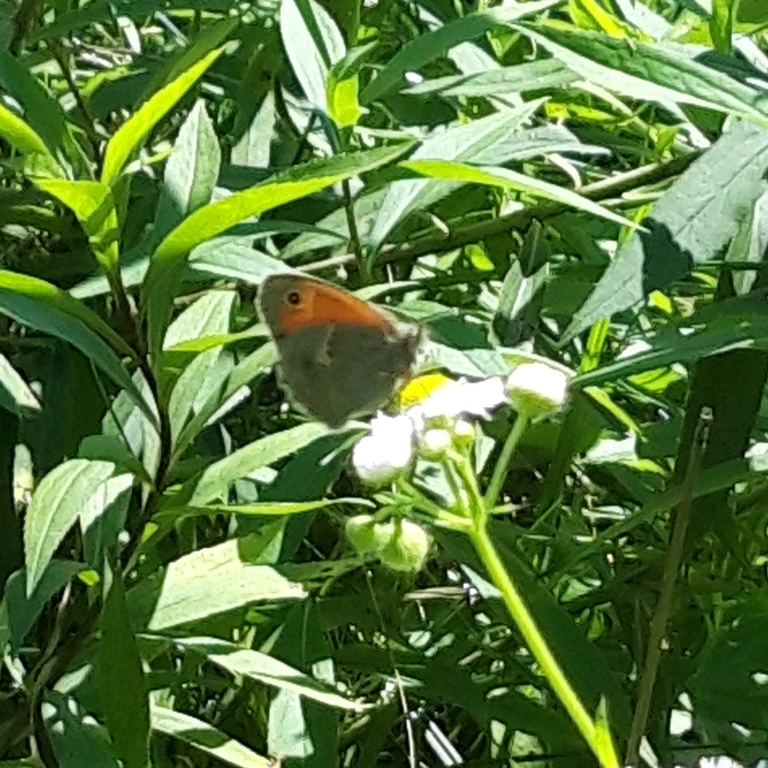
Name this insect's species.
Coenonympha pamphilus
